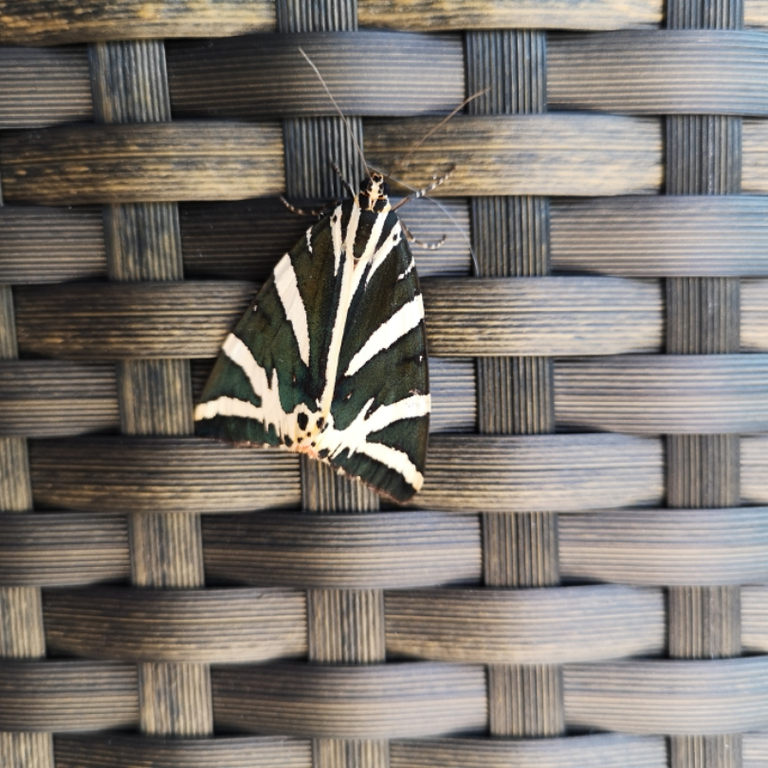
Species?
Euplagia quadripunctaria
